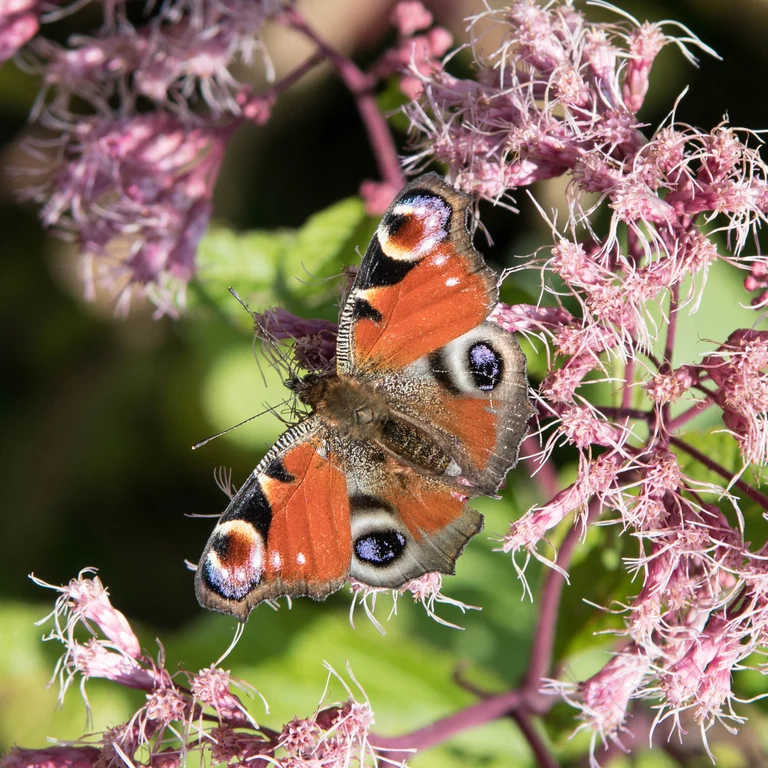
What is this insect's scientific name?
Aglais io
